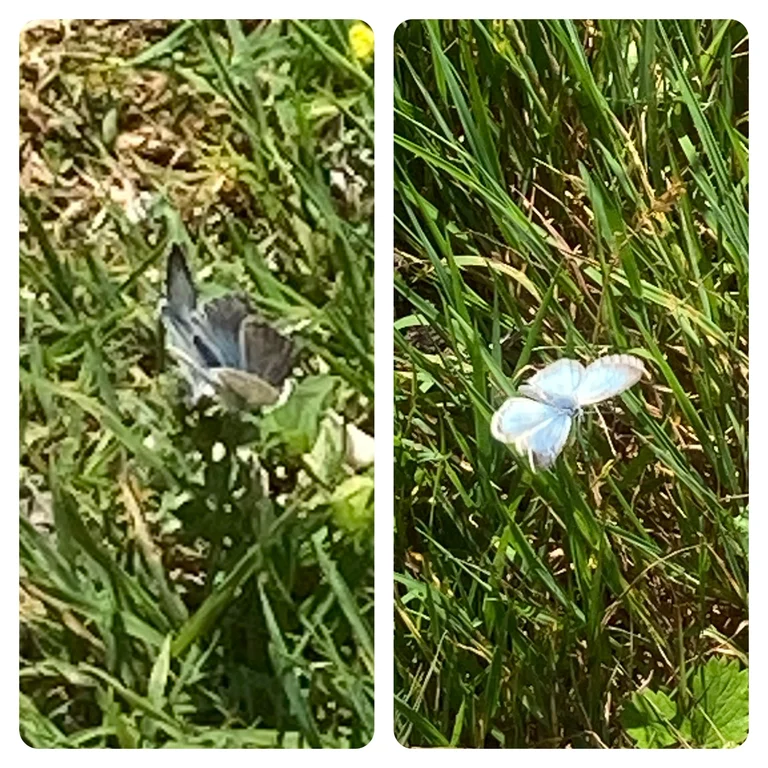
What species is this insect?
Lysandra coridon
